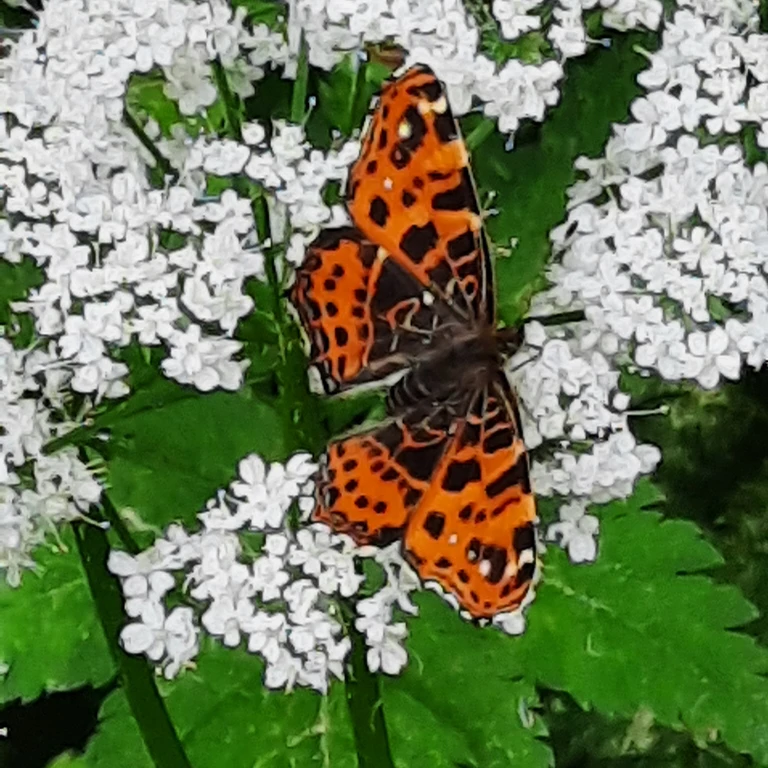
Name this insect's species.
Araschnia levana
